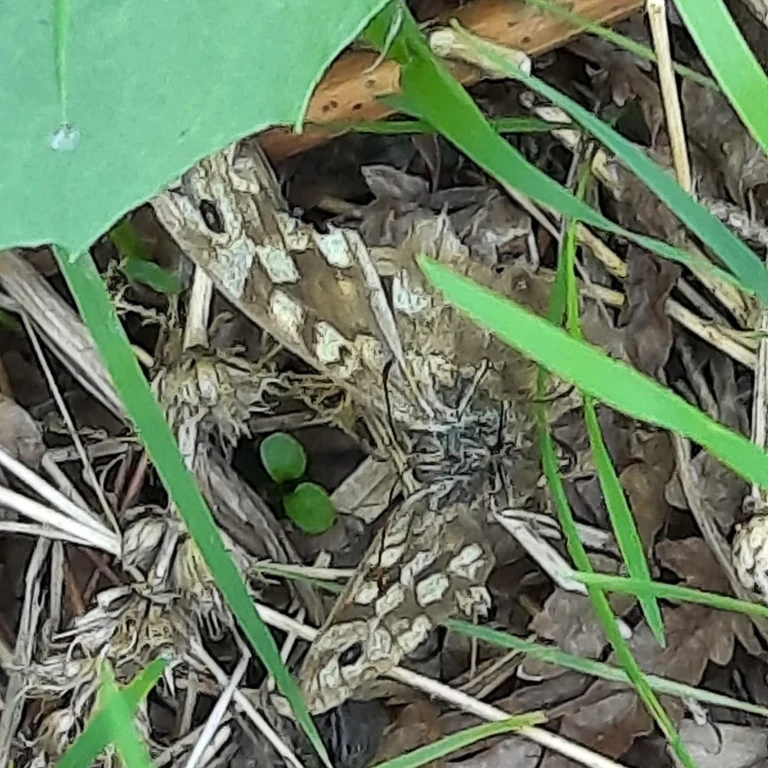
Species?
Pararge aegeria
